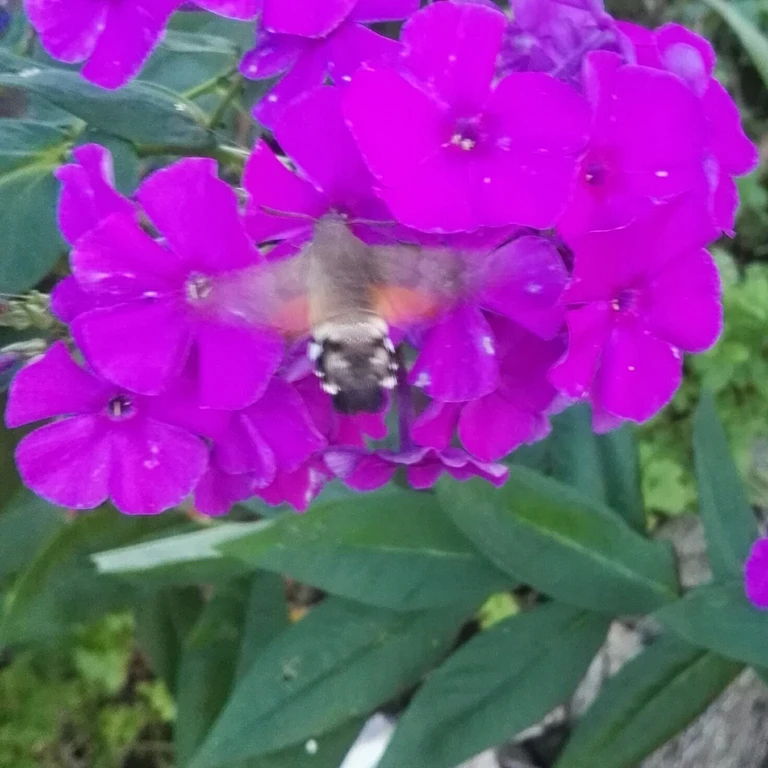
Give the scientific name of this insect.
Macroglossum stellatarum
